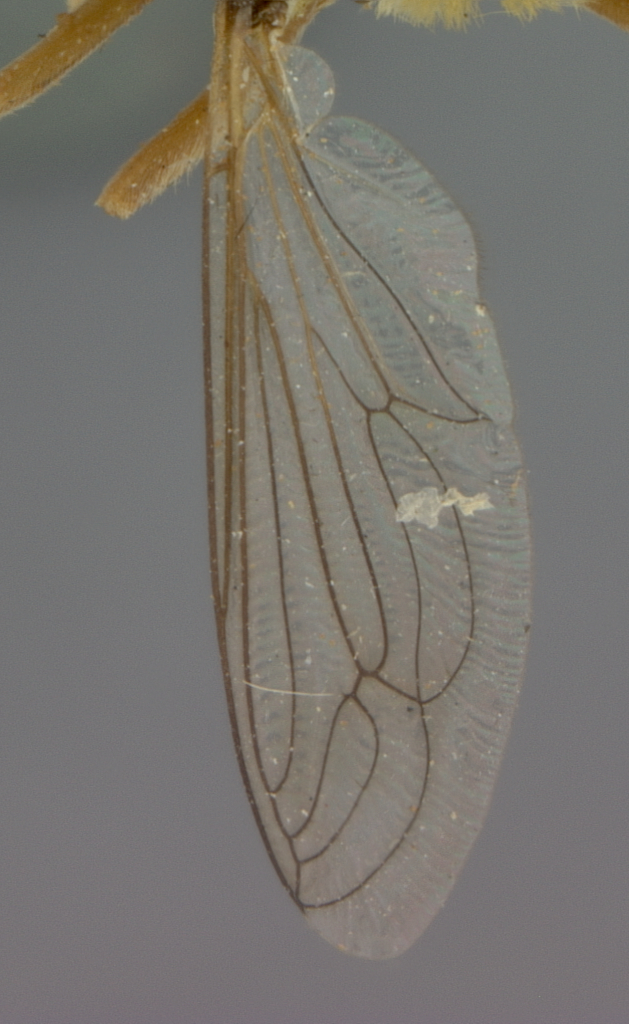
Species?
Leptomydas concinnus
